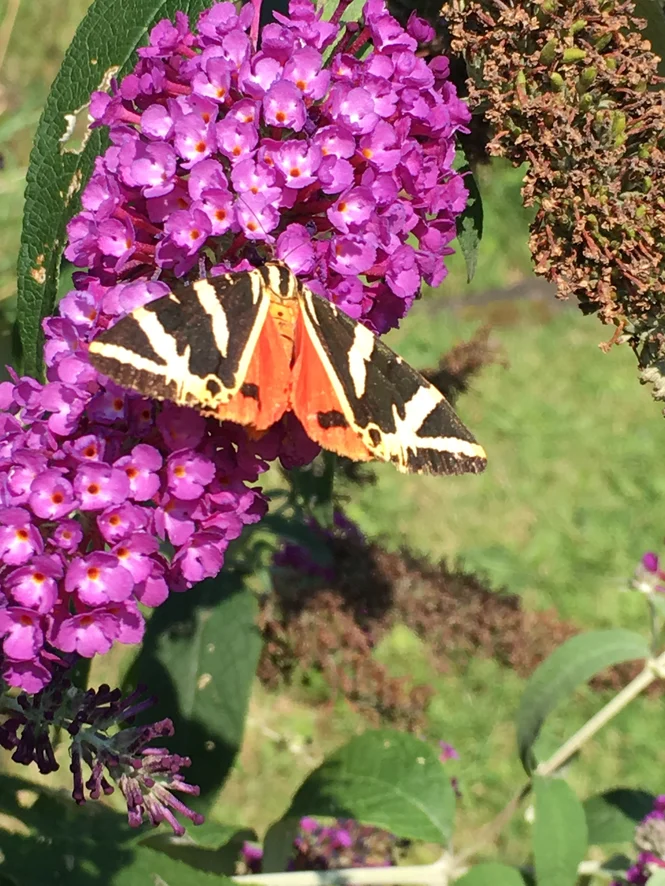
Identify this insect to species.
Euplagia quadripunctaria
